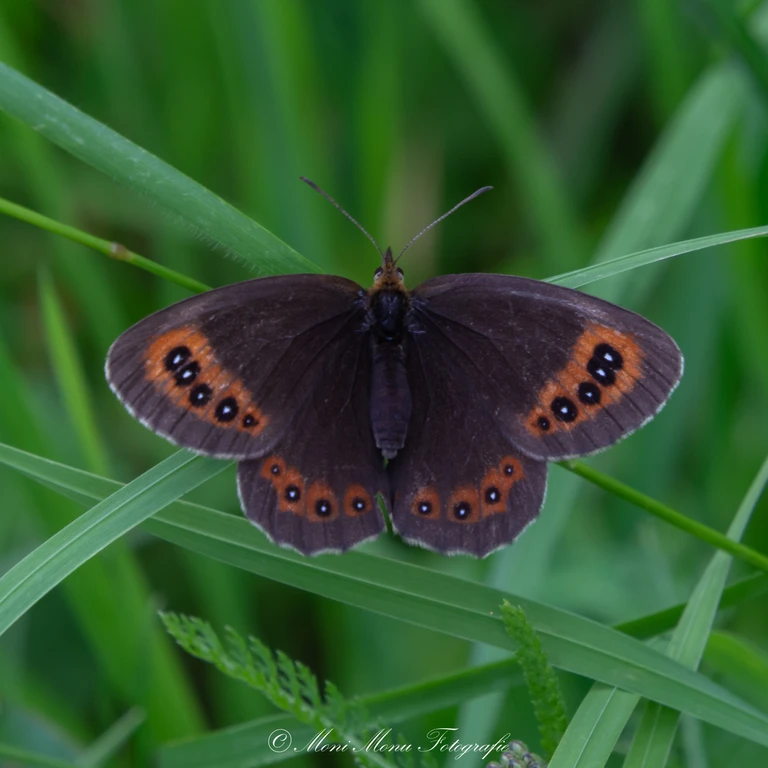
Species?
Erebia aethiops
